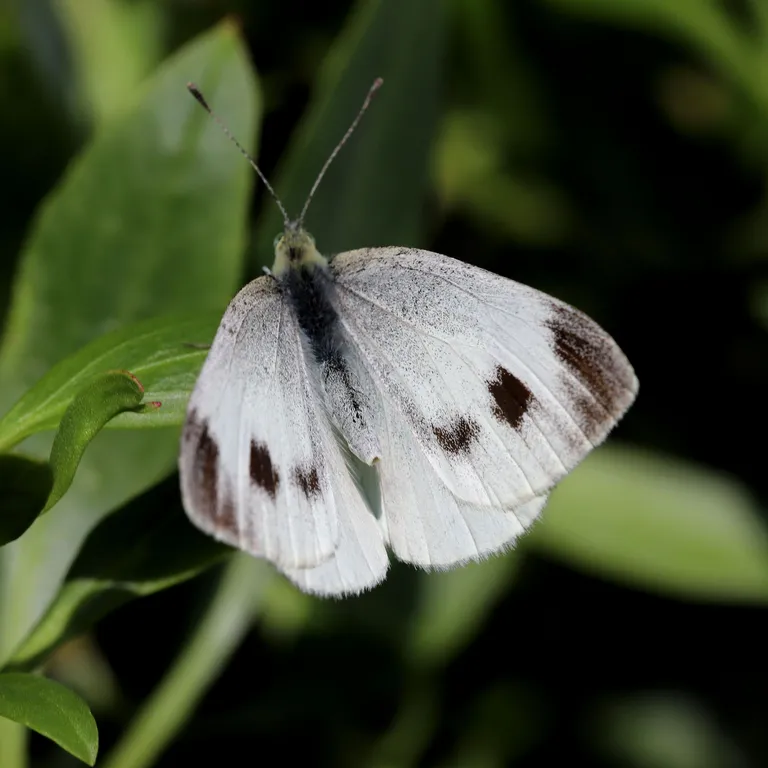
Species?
Pieris mannii
